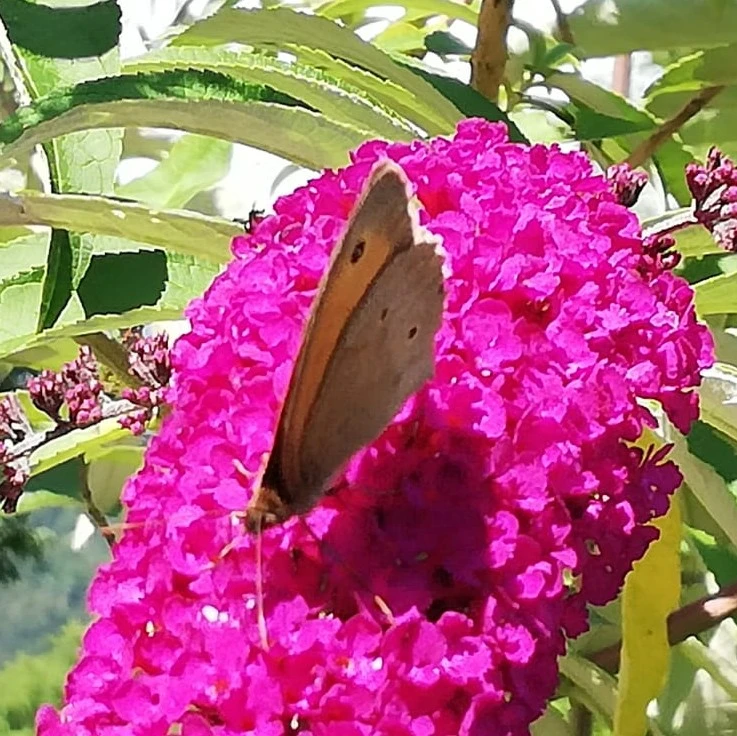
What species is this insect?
Maniola jurtina
